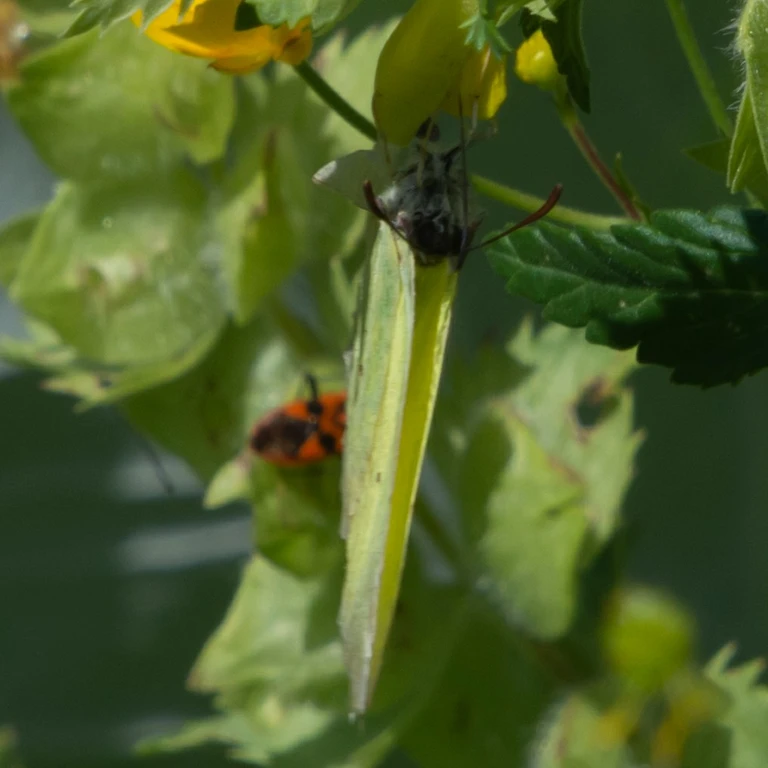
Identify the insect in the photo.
Gonepteryx rhamni
